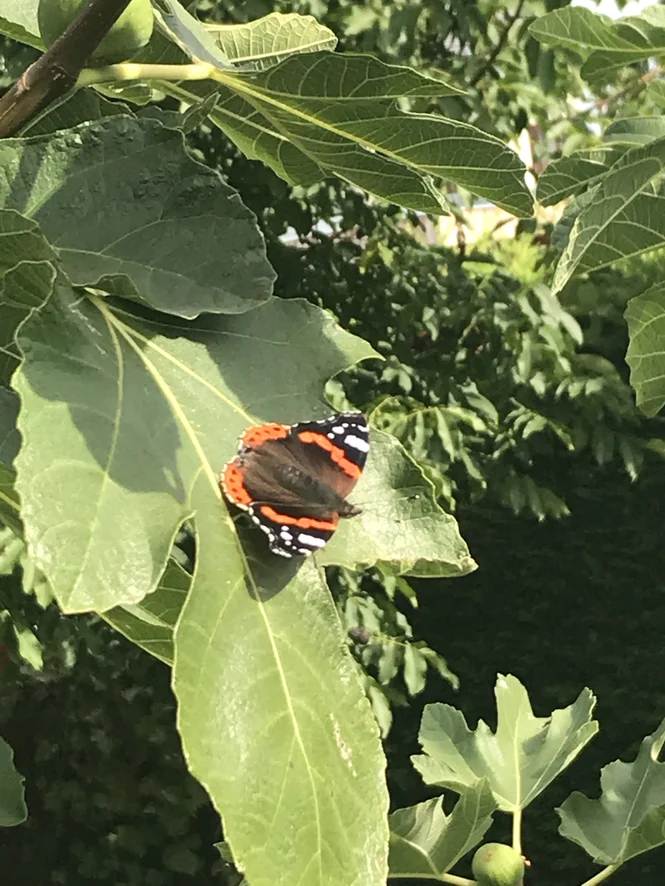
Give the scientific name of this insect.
Vanessa atalanta
